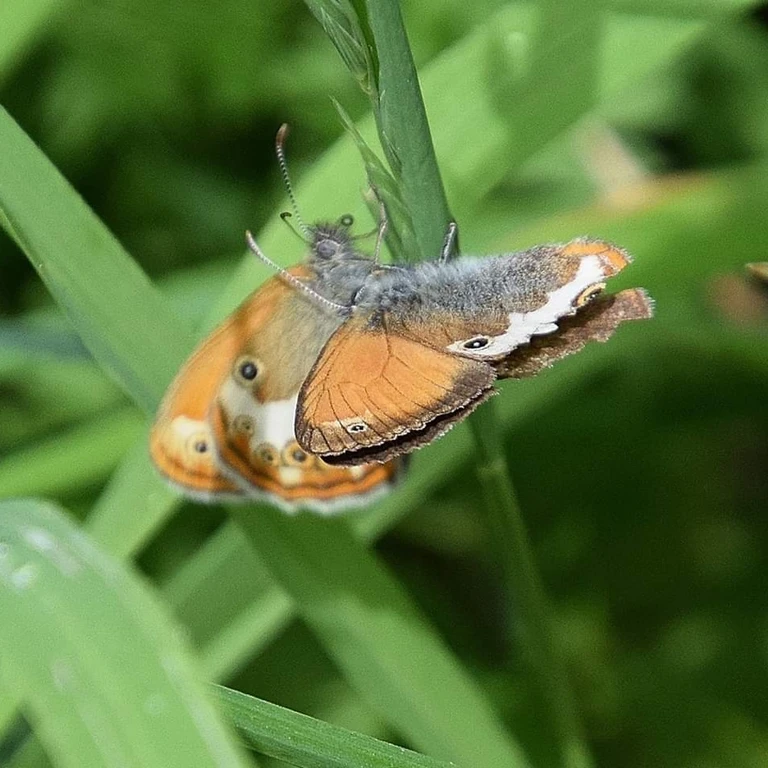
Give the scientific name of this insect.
Coenonympha arcania
